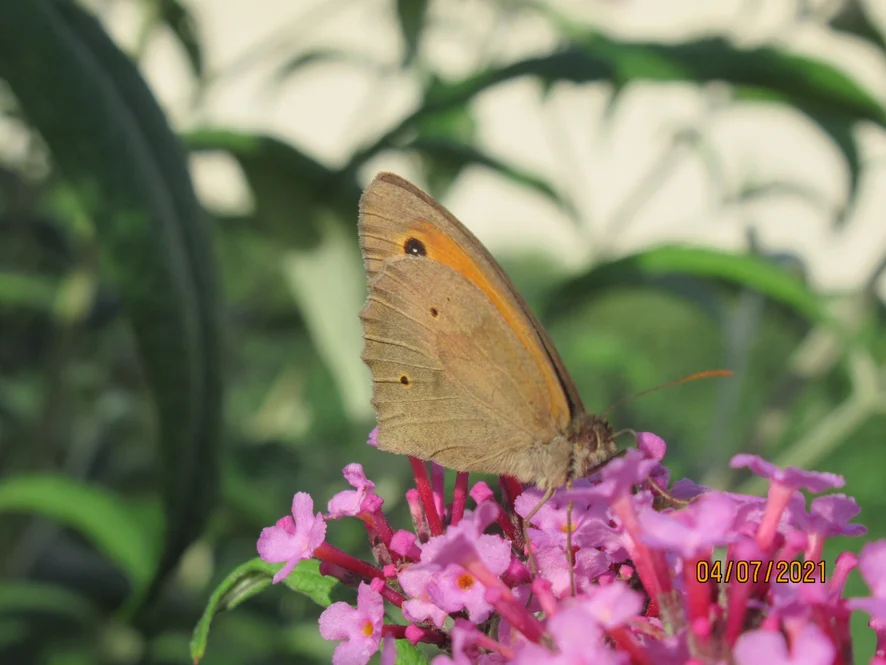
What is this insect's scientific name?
Maniola jurtina
